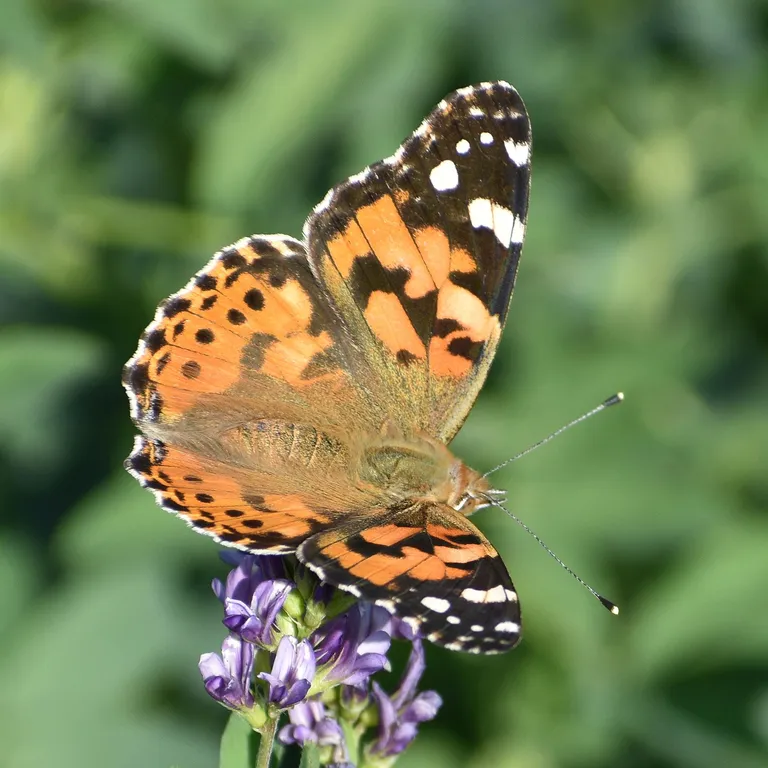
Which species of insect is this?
Vanessa cardui
